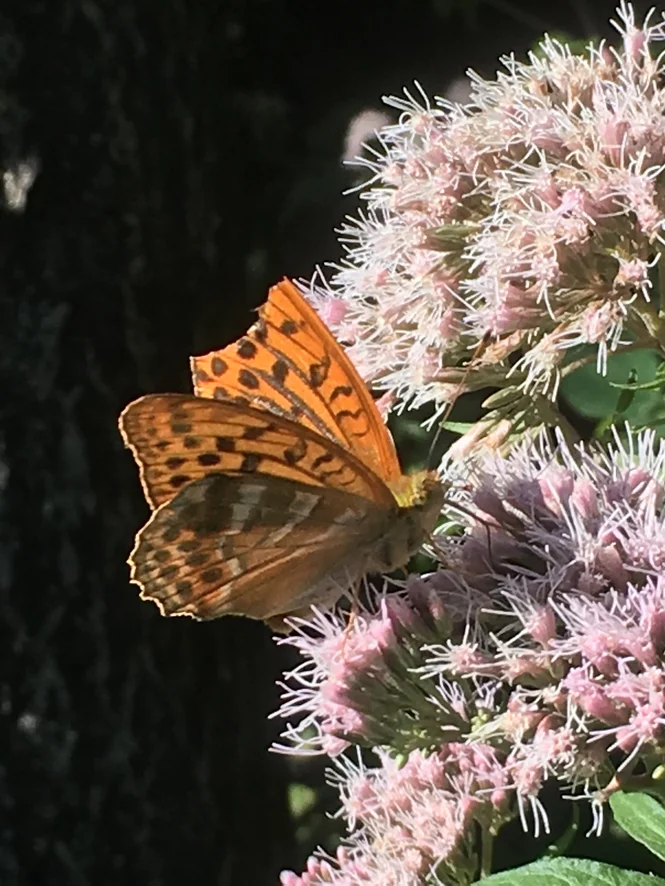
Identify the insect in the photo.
Argynnis paphia
